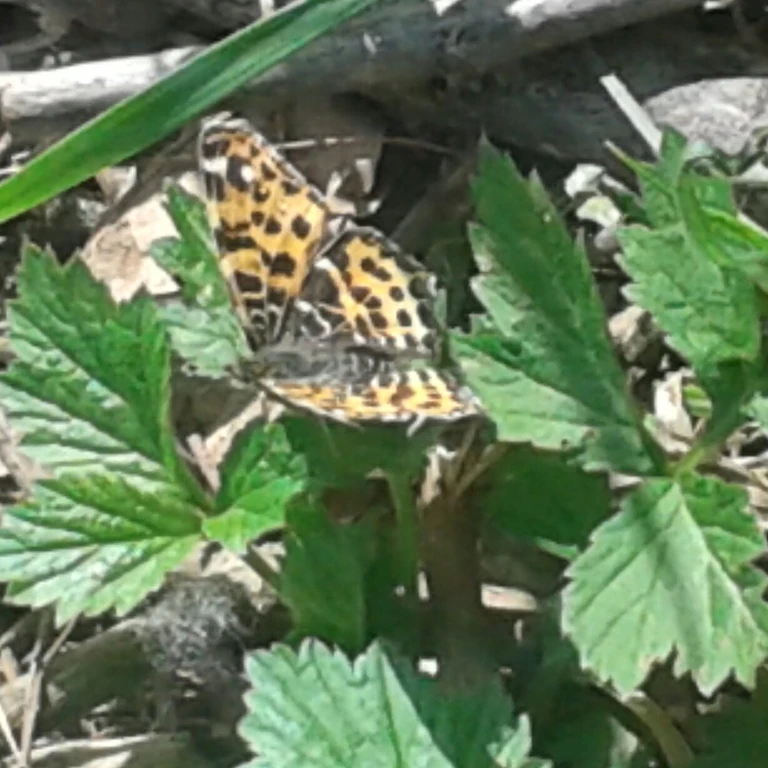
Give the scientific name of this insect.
Araschnia levana
